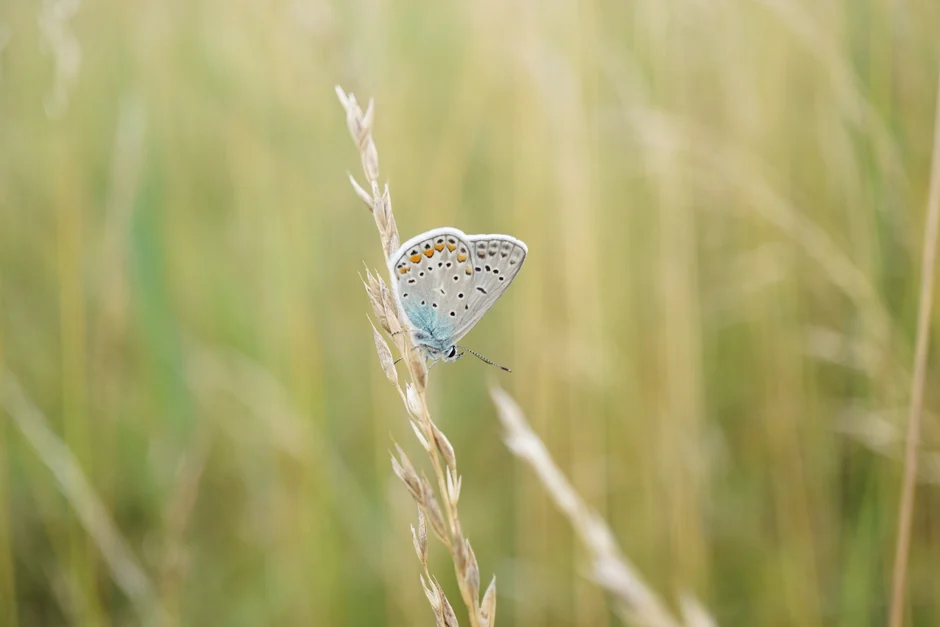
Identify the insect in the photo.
Polyommatus icarus
